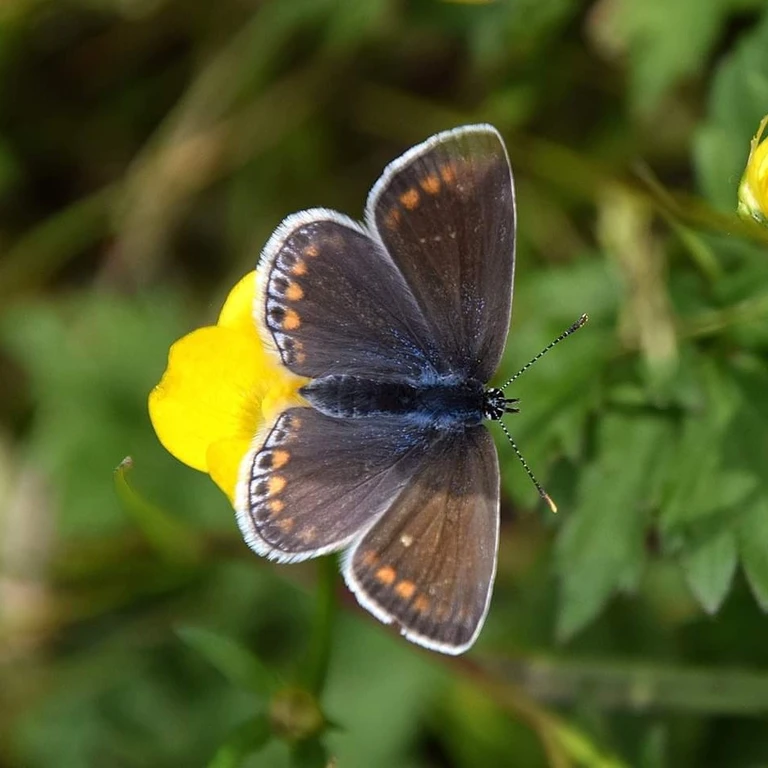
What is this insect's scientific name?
Polyommatus icarus
